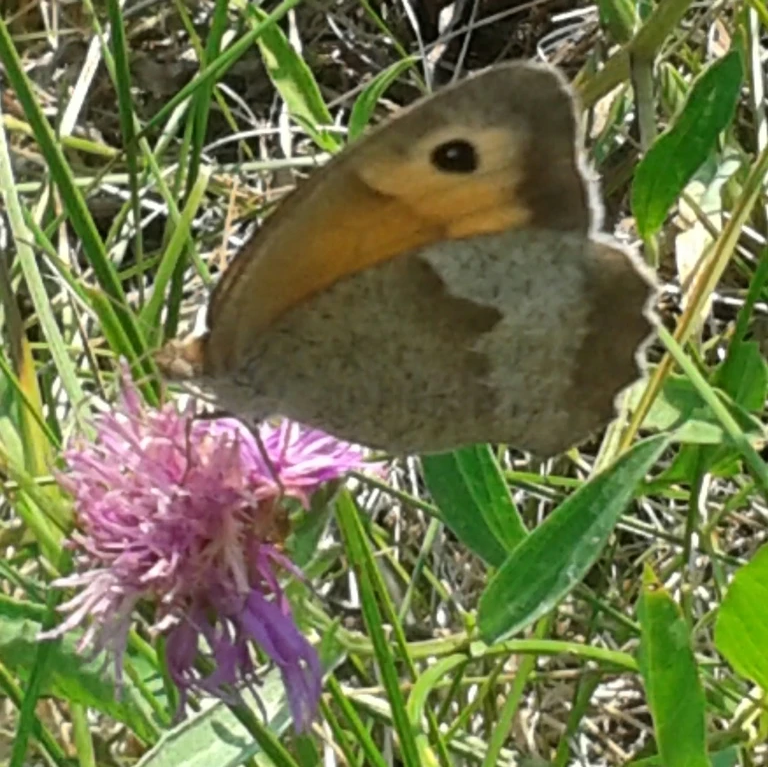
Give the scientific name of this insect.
Maniola jurtina
